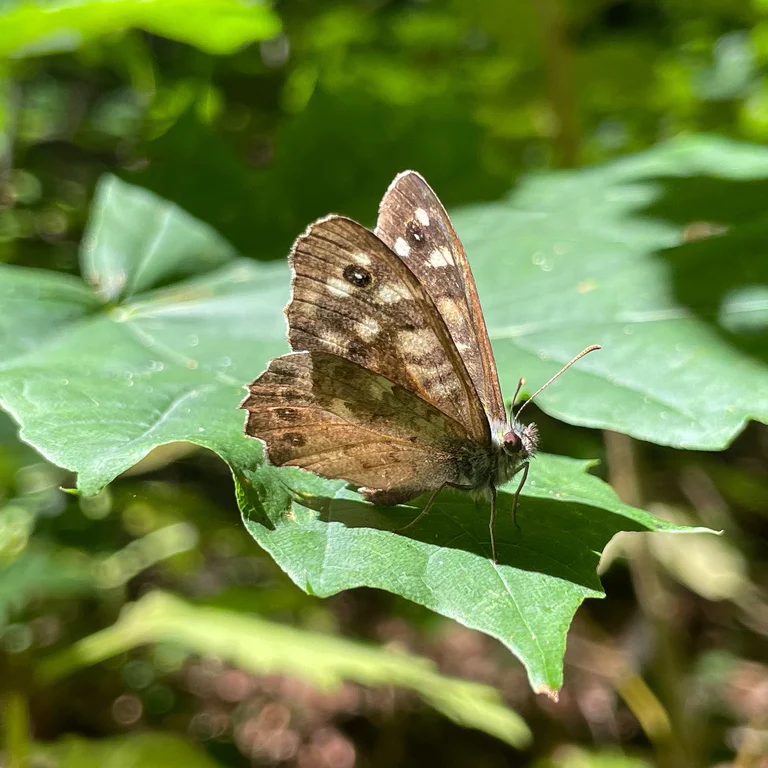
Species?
Pararge aegeria
